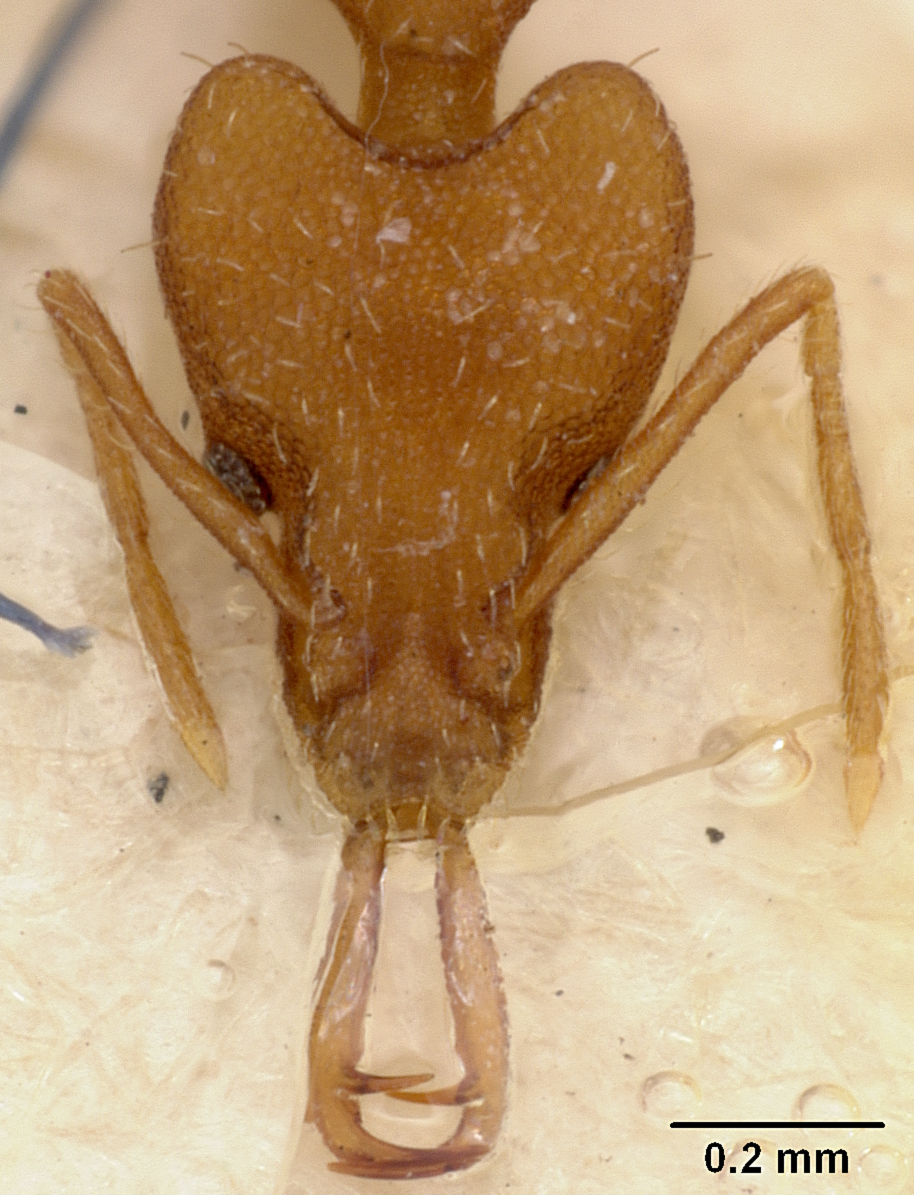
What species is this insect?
Strumigenys szalayi
